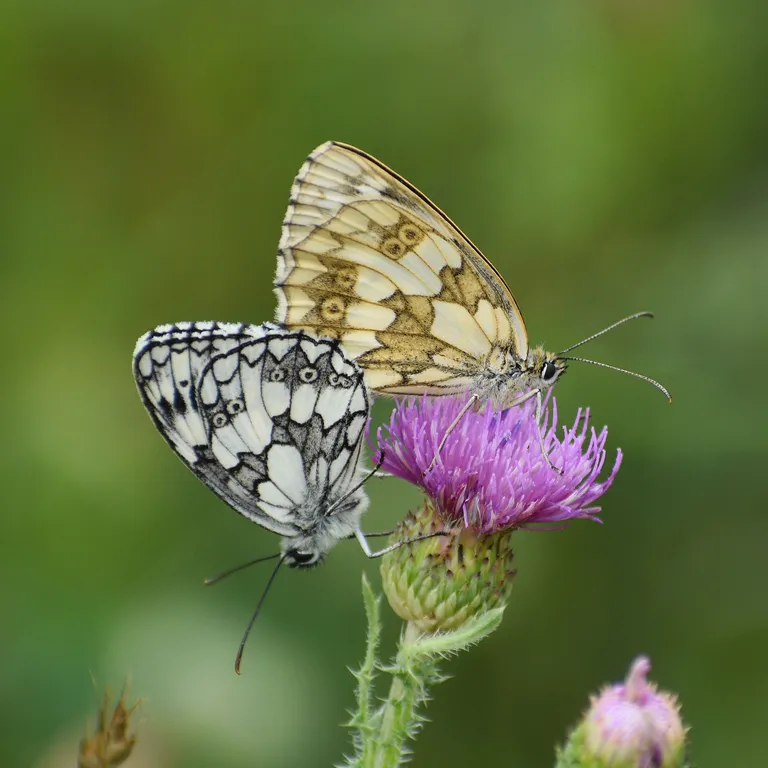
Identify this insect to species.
Melanargia galathea
